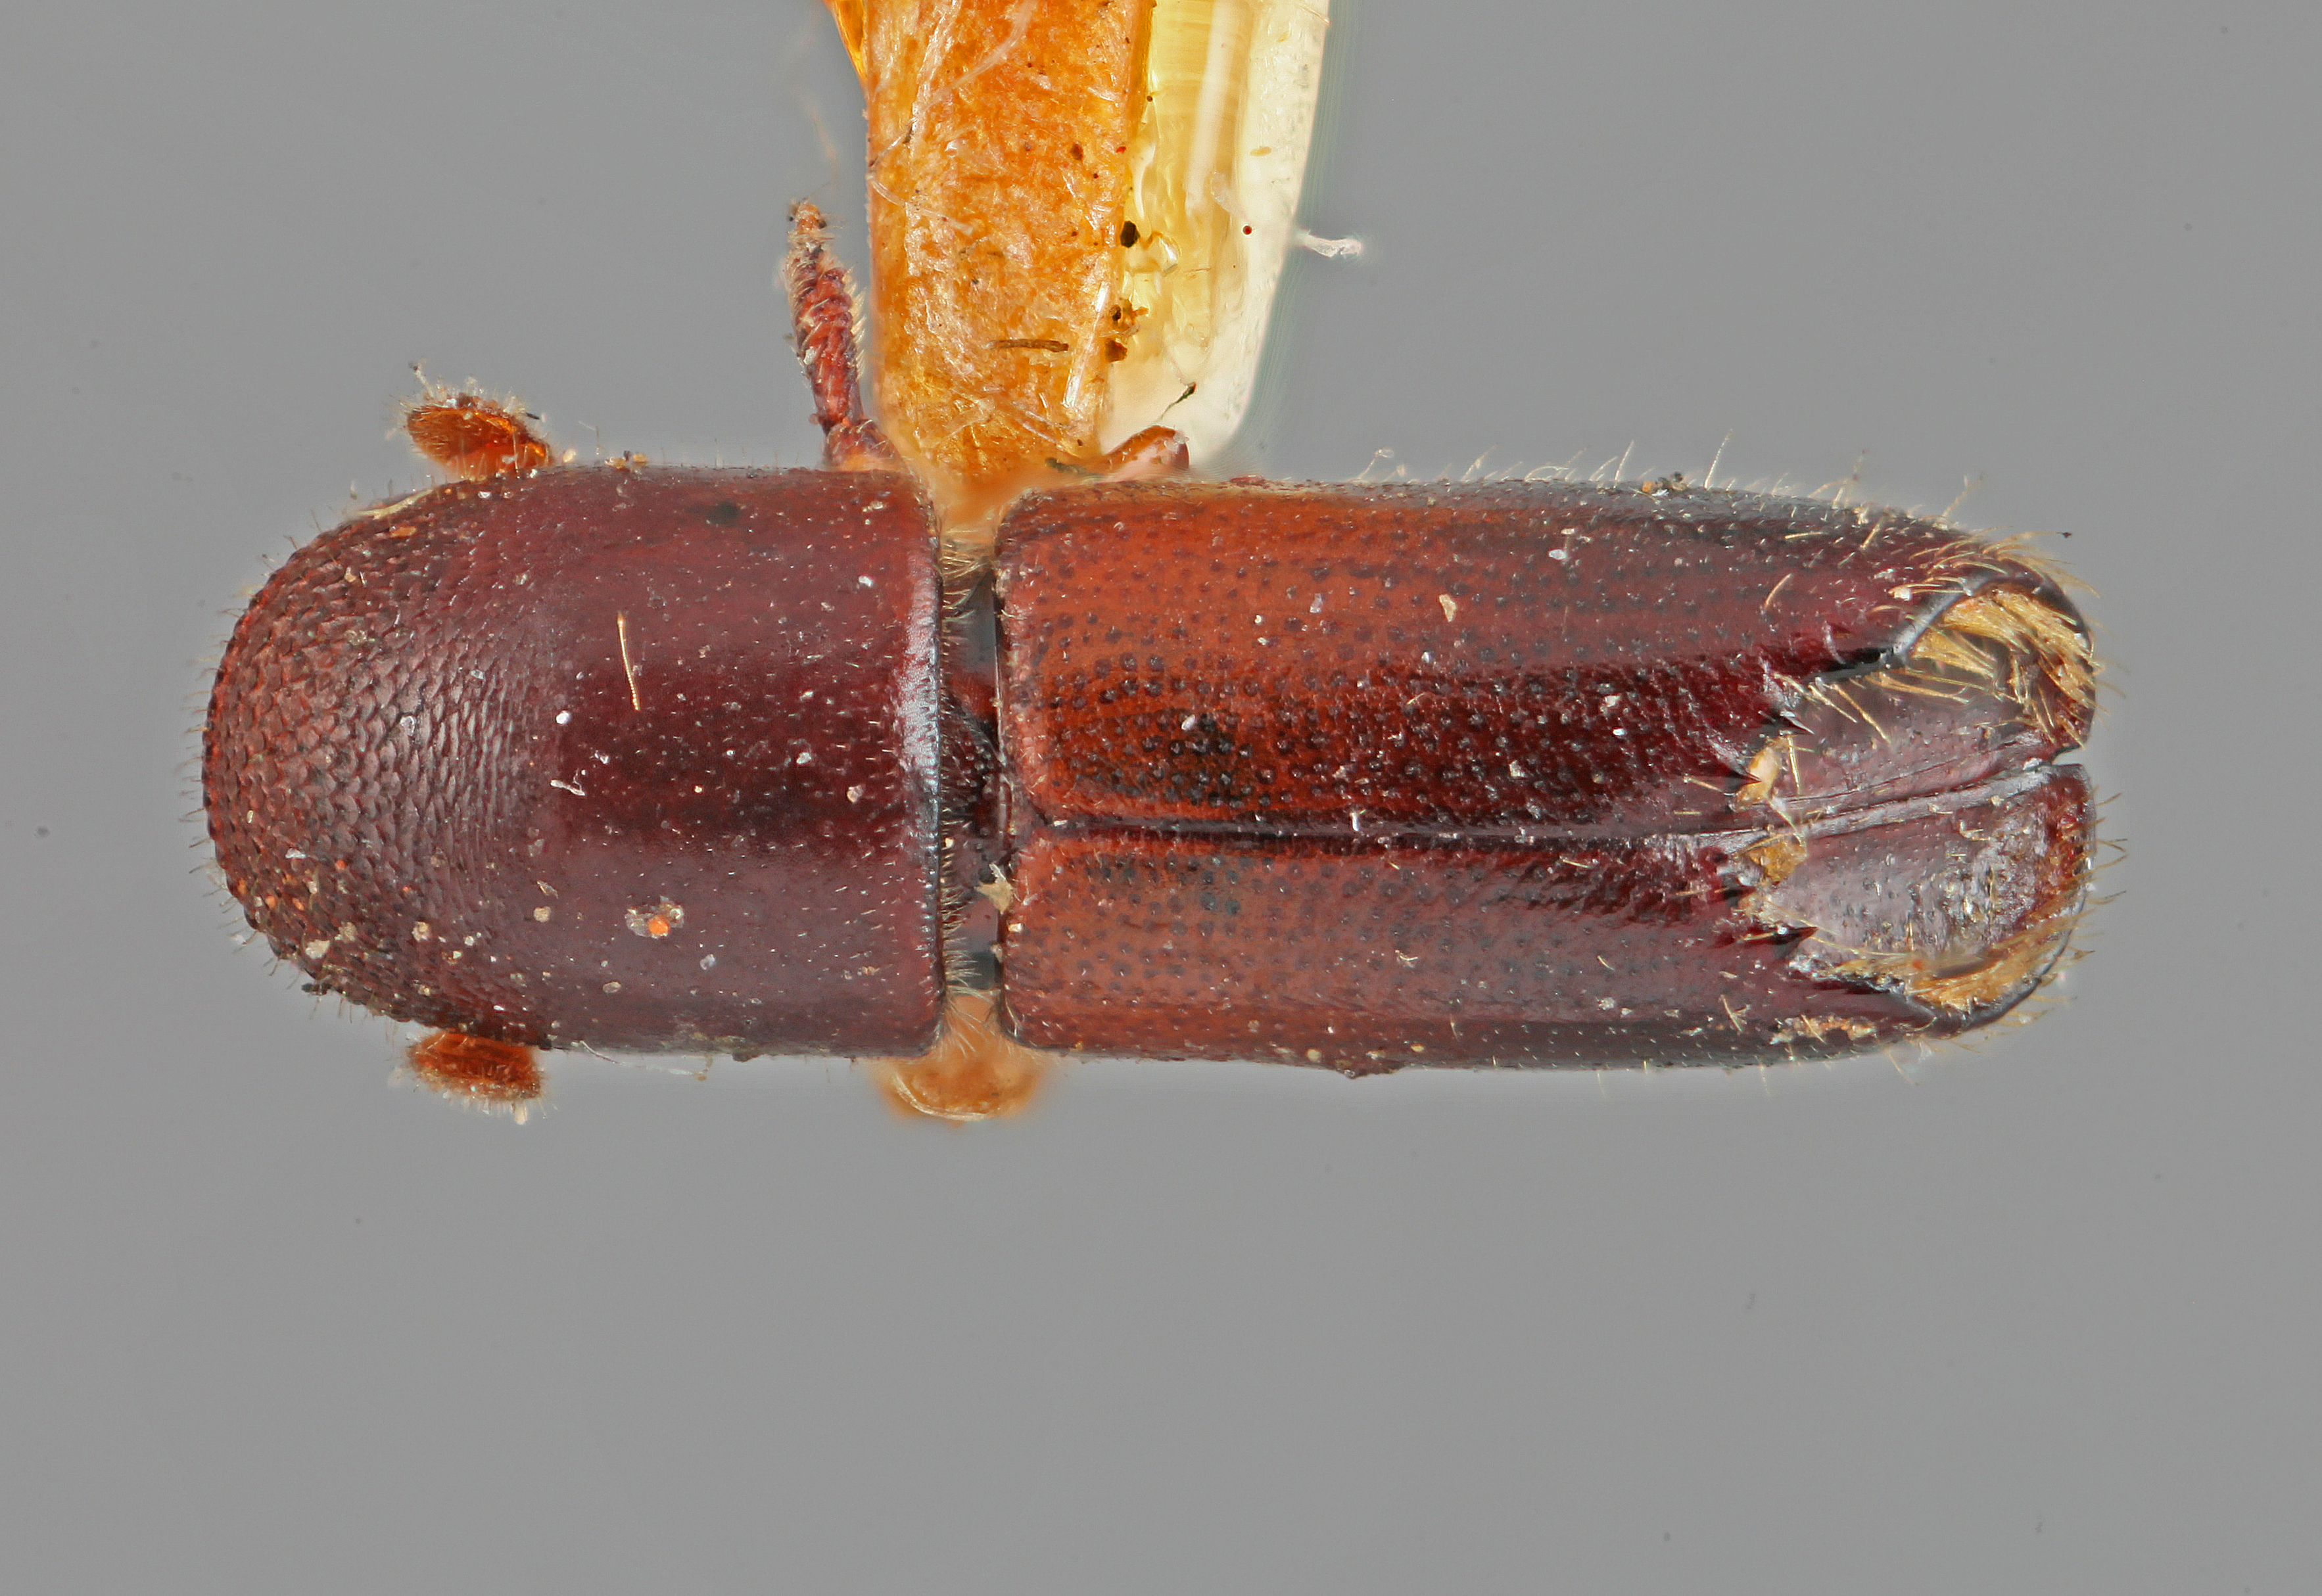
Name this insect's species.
Monarthrum huachucae
